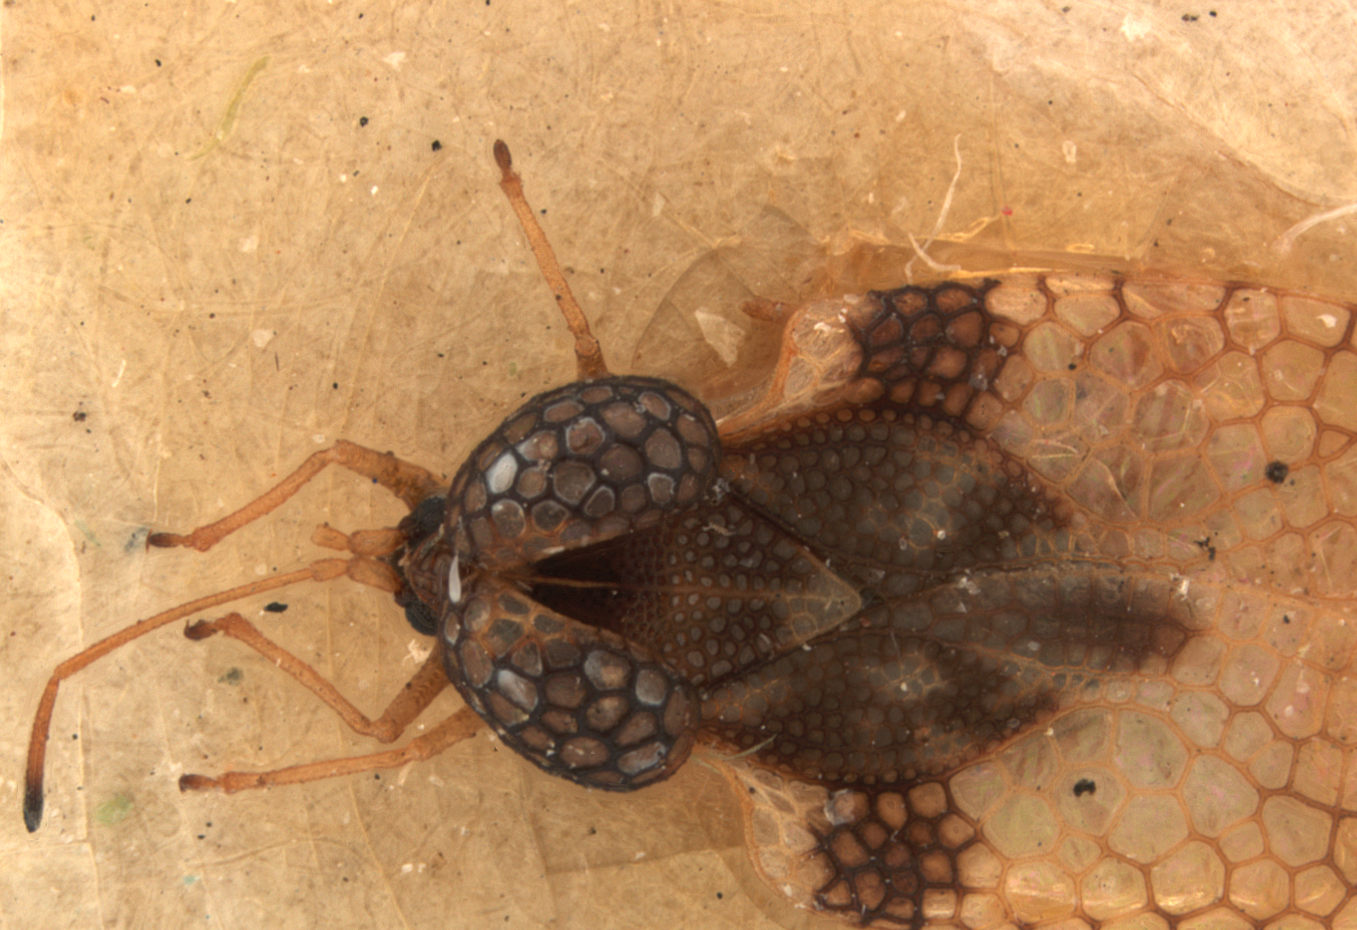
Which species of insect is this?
Tingis australis
